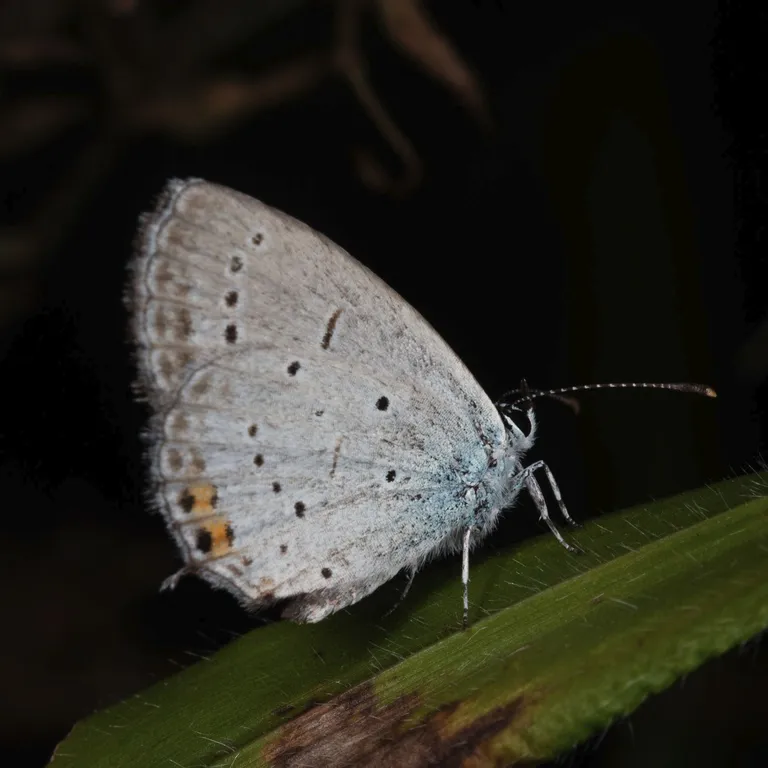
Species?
Cupido argiades (also Elkalyce argiades)
